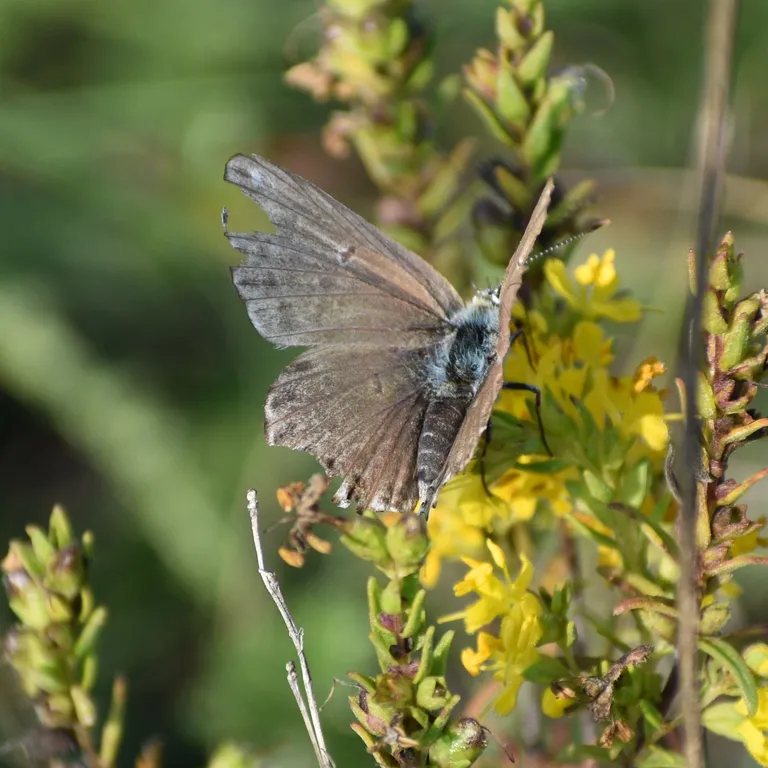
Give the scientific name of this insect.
Lysandra coridon
